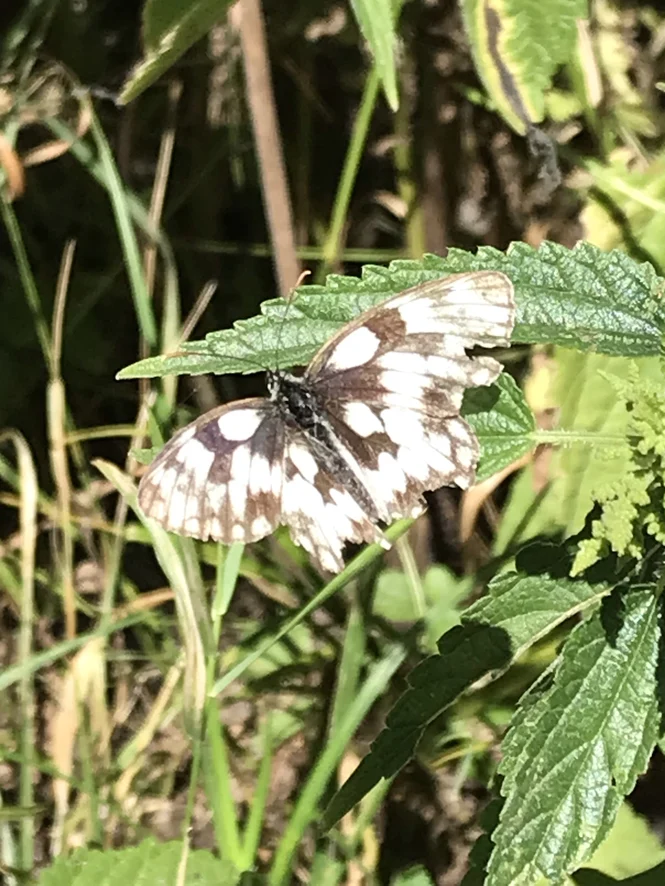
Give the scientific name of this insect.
Melanargia galathea
